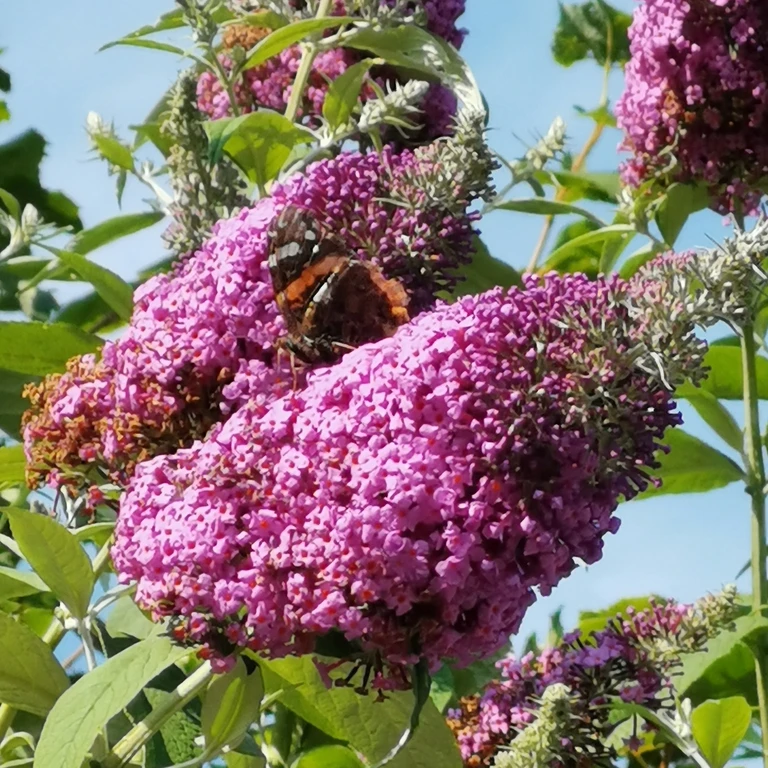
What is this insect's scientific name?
Vanessa atalanta
